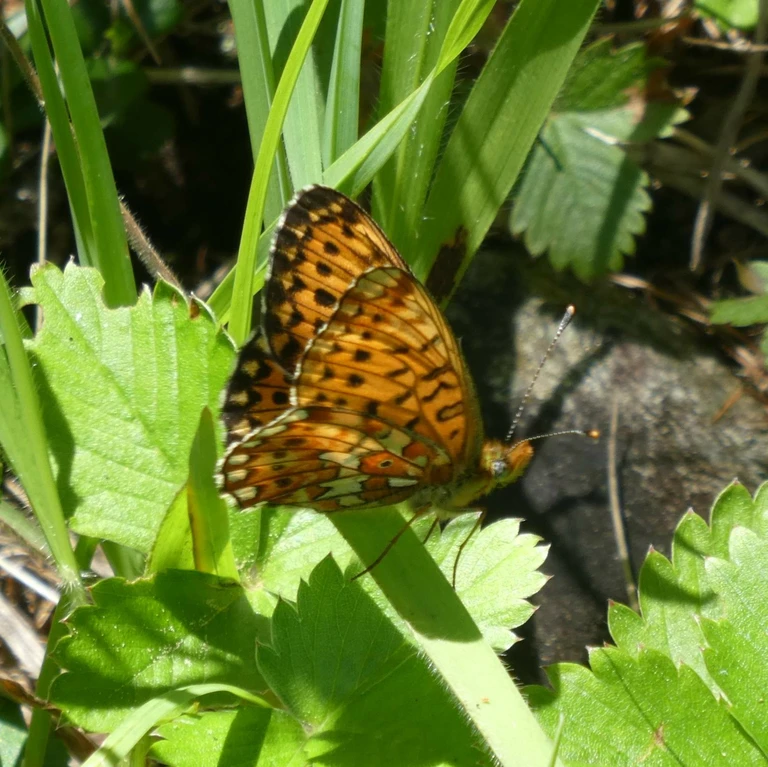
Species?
Boloria euphrosyne (also Clossiana euphrosyne)
